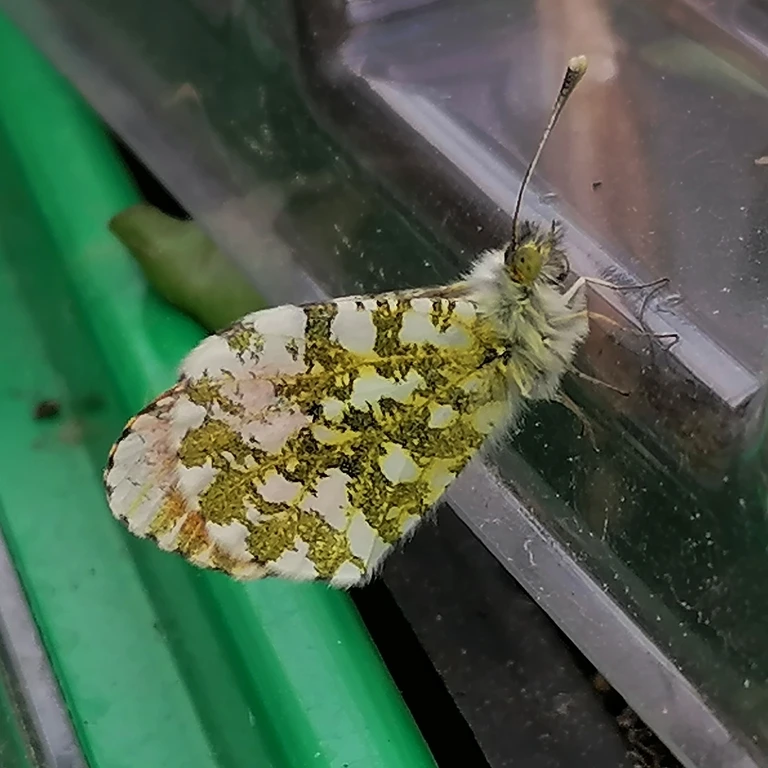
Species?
Anthocharis cardamines
